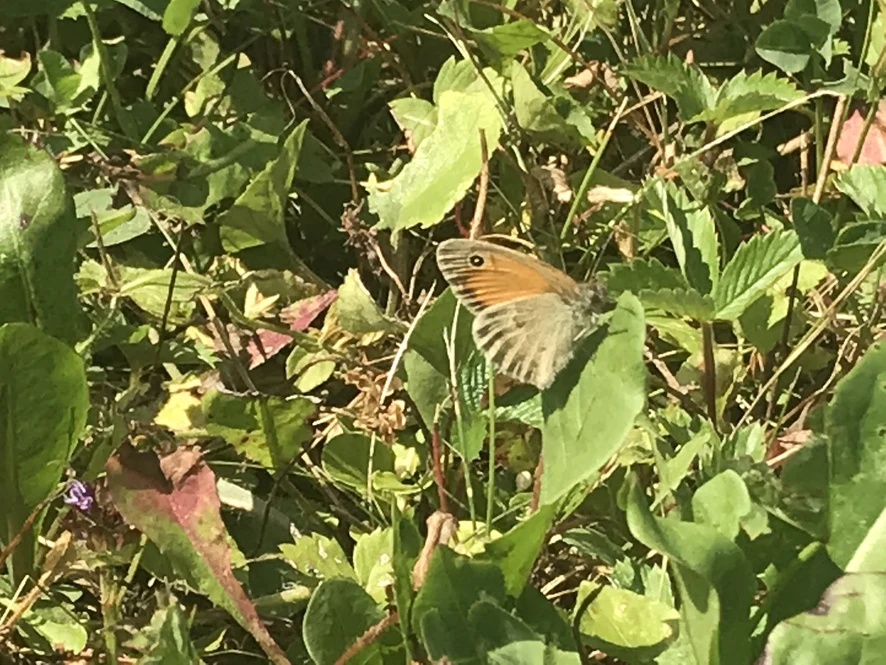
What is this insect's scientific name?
Coenonympha pamphilus
